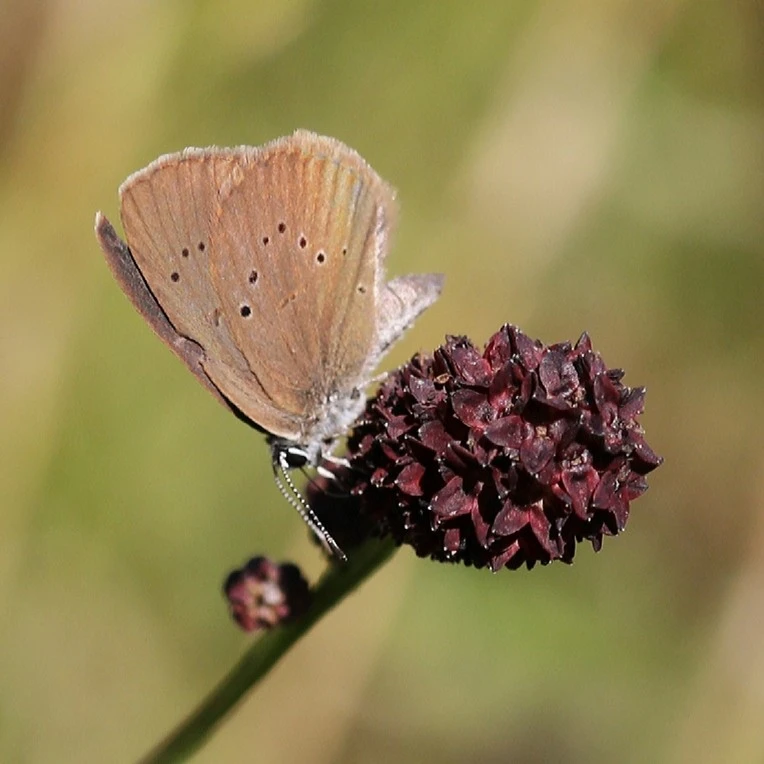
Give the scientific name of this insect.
Phengaris nausithous (also Maculinea nausithous)
